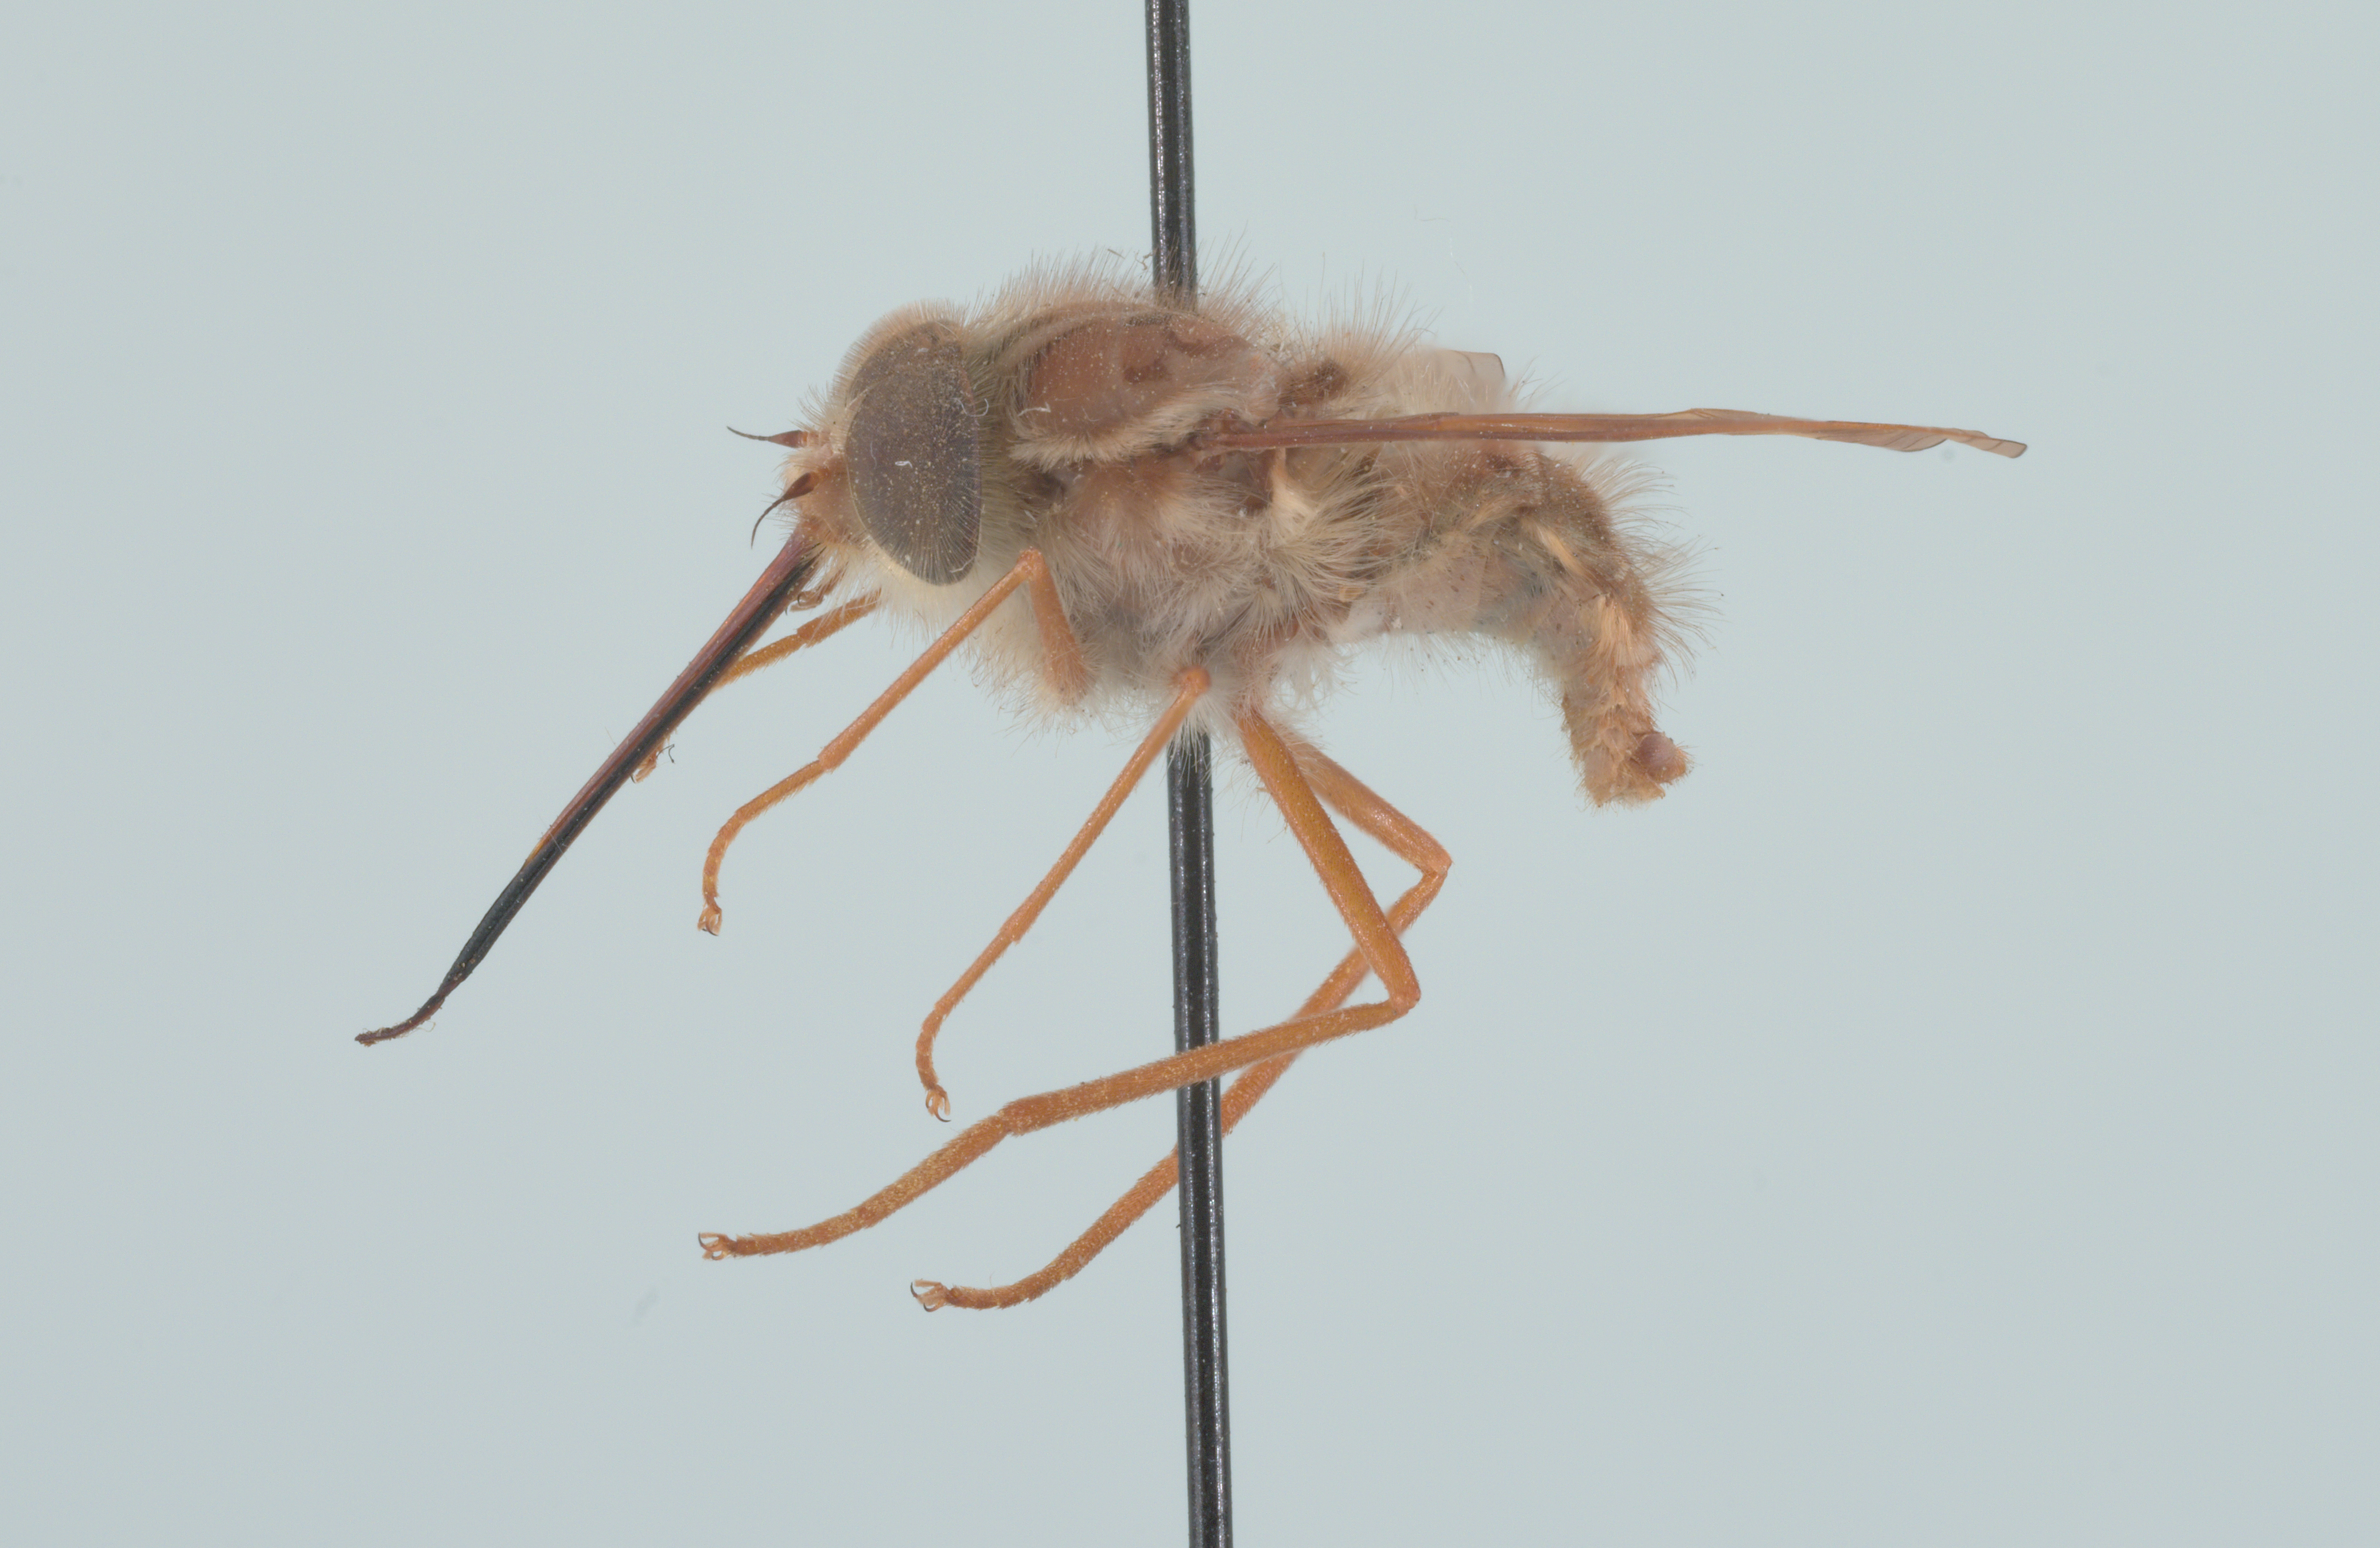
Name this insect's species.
Hirmoneura nubipennis (also Trichophthalma nubipennis)
